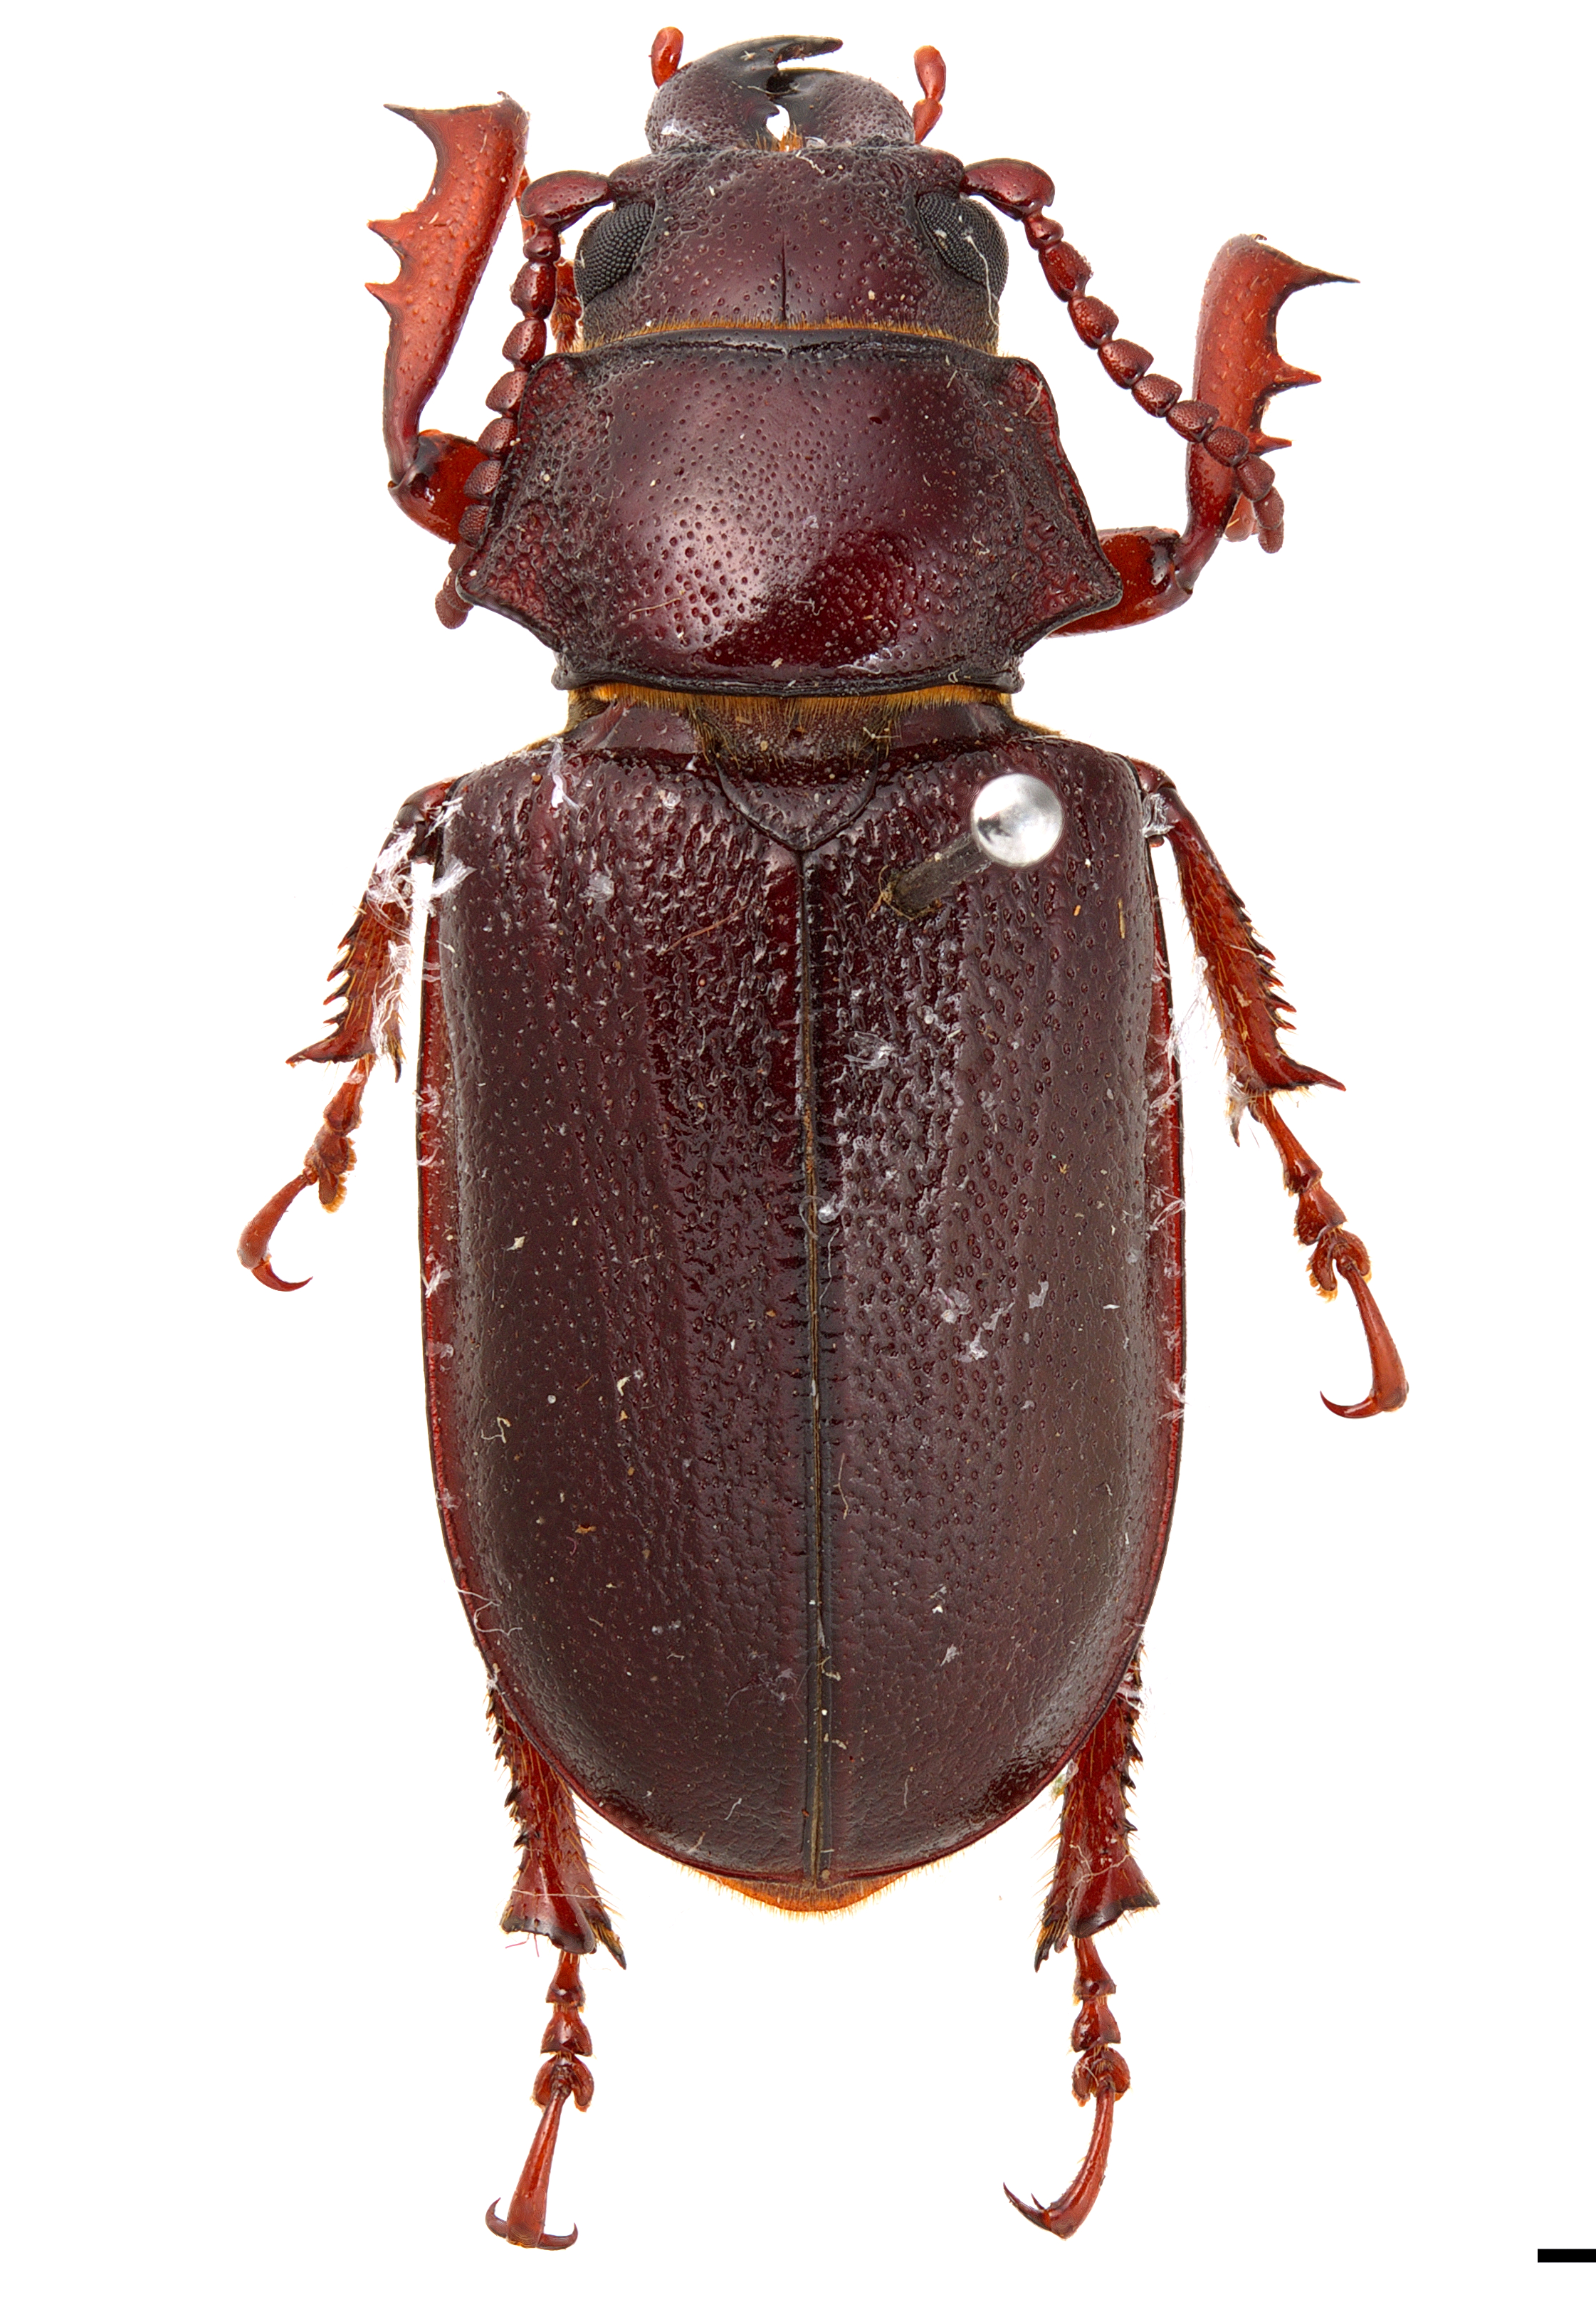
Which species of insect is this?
Cantharocnemis spondyliodes
